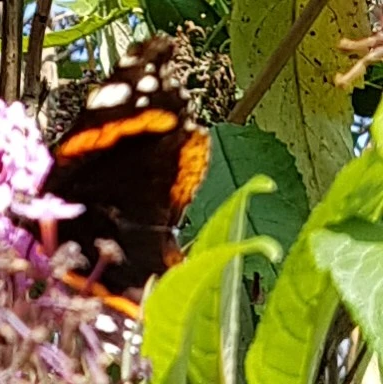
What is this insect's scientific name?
Vanessa atalanta
